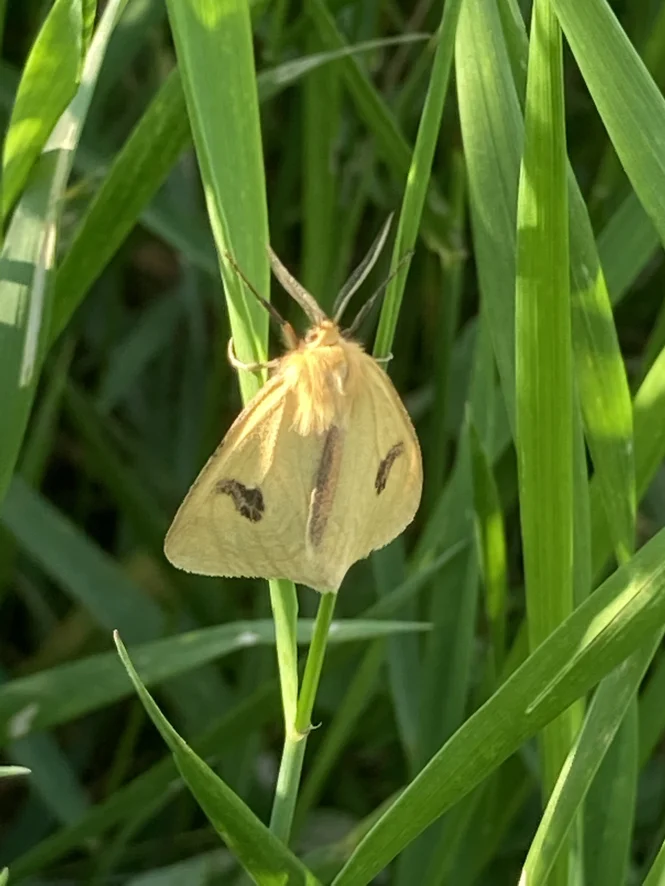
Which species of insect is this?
Diacrisia sannio
